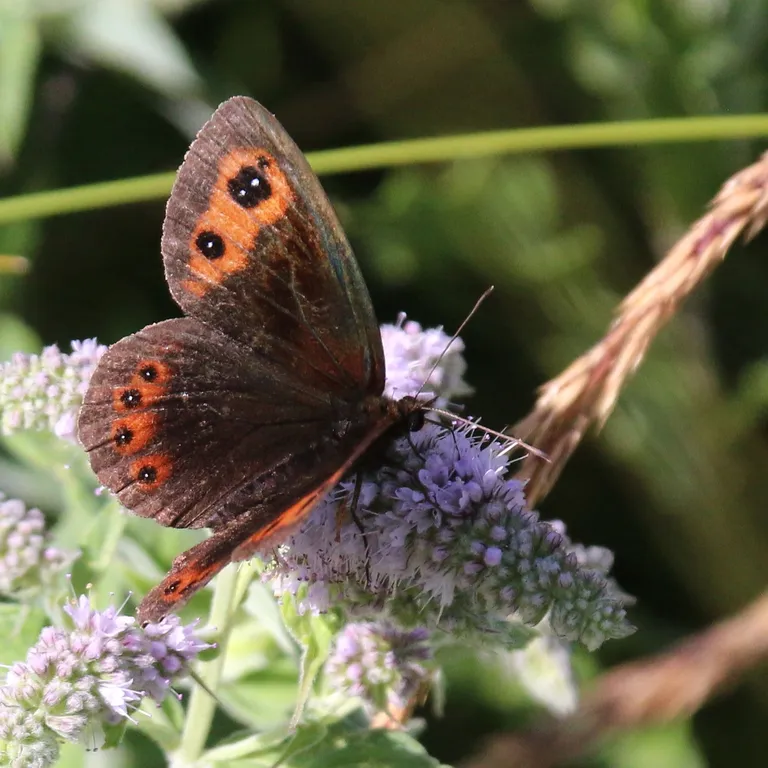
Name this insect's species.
Erebia aethiops
